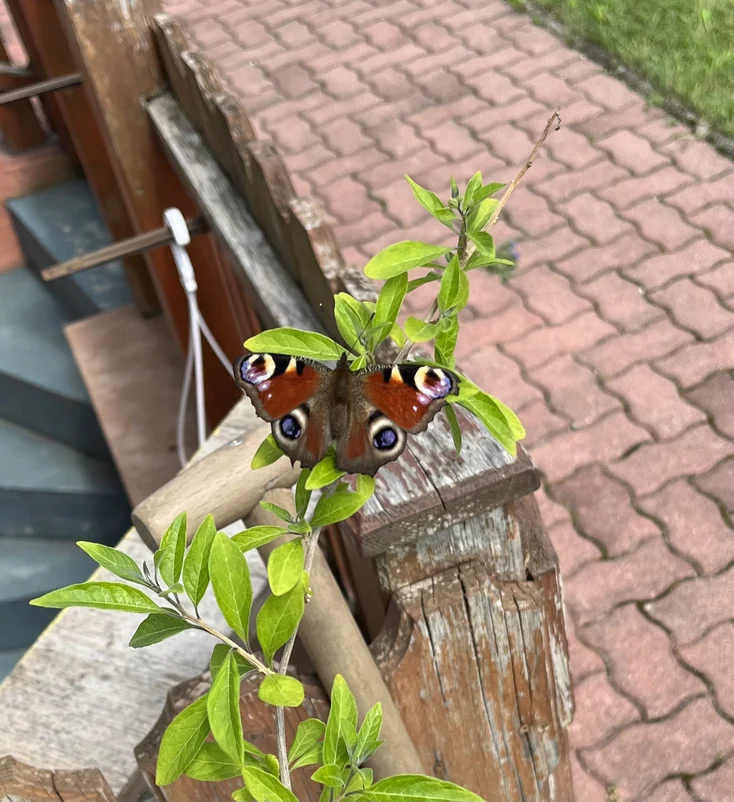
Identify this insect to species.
Aglais io
